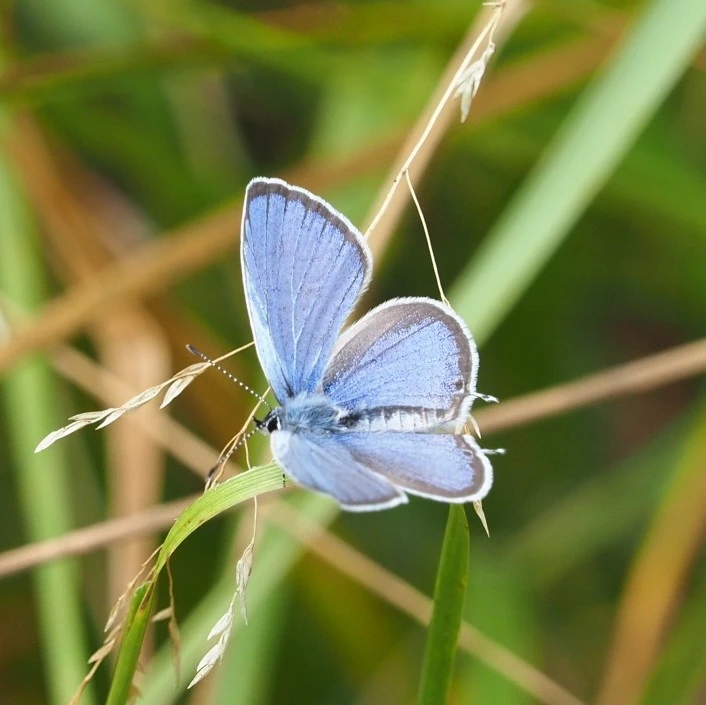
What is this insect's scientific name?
Cupido argiades (also Elkalyce argiades)
